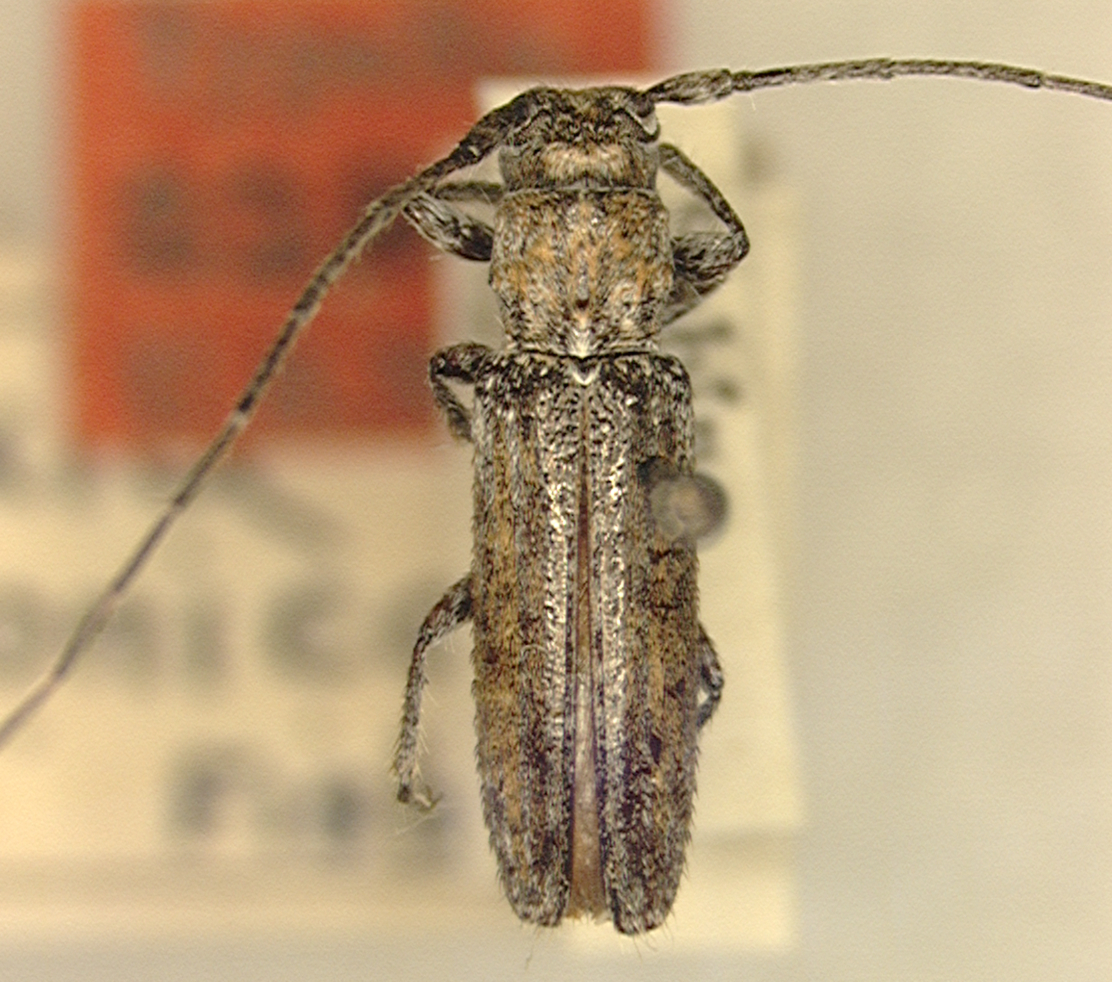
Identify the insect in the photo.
Ataxia arizonica
